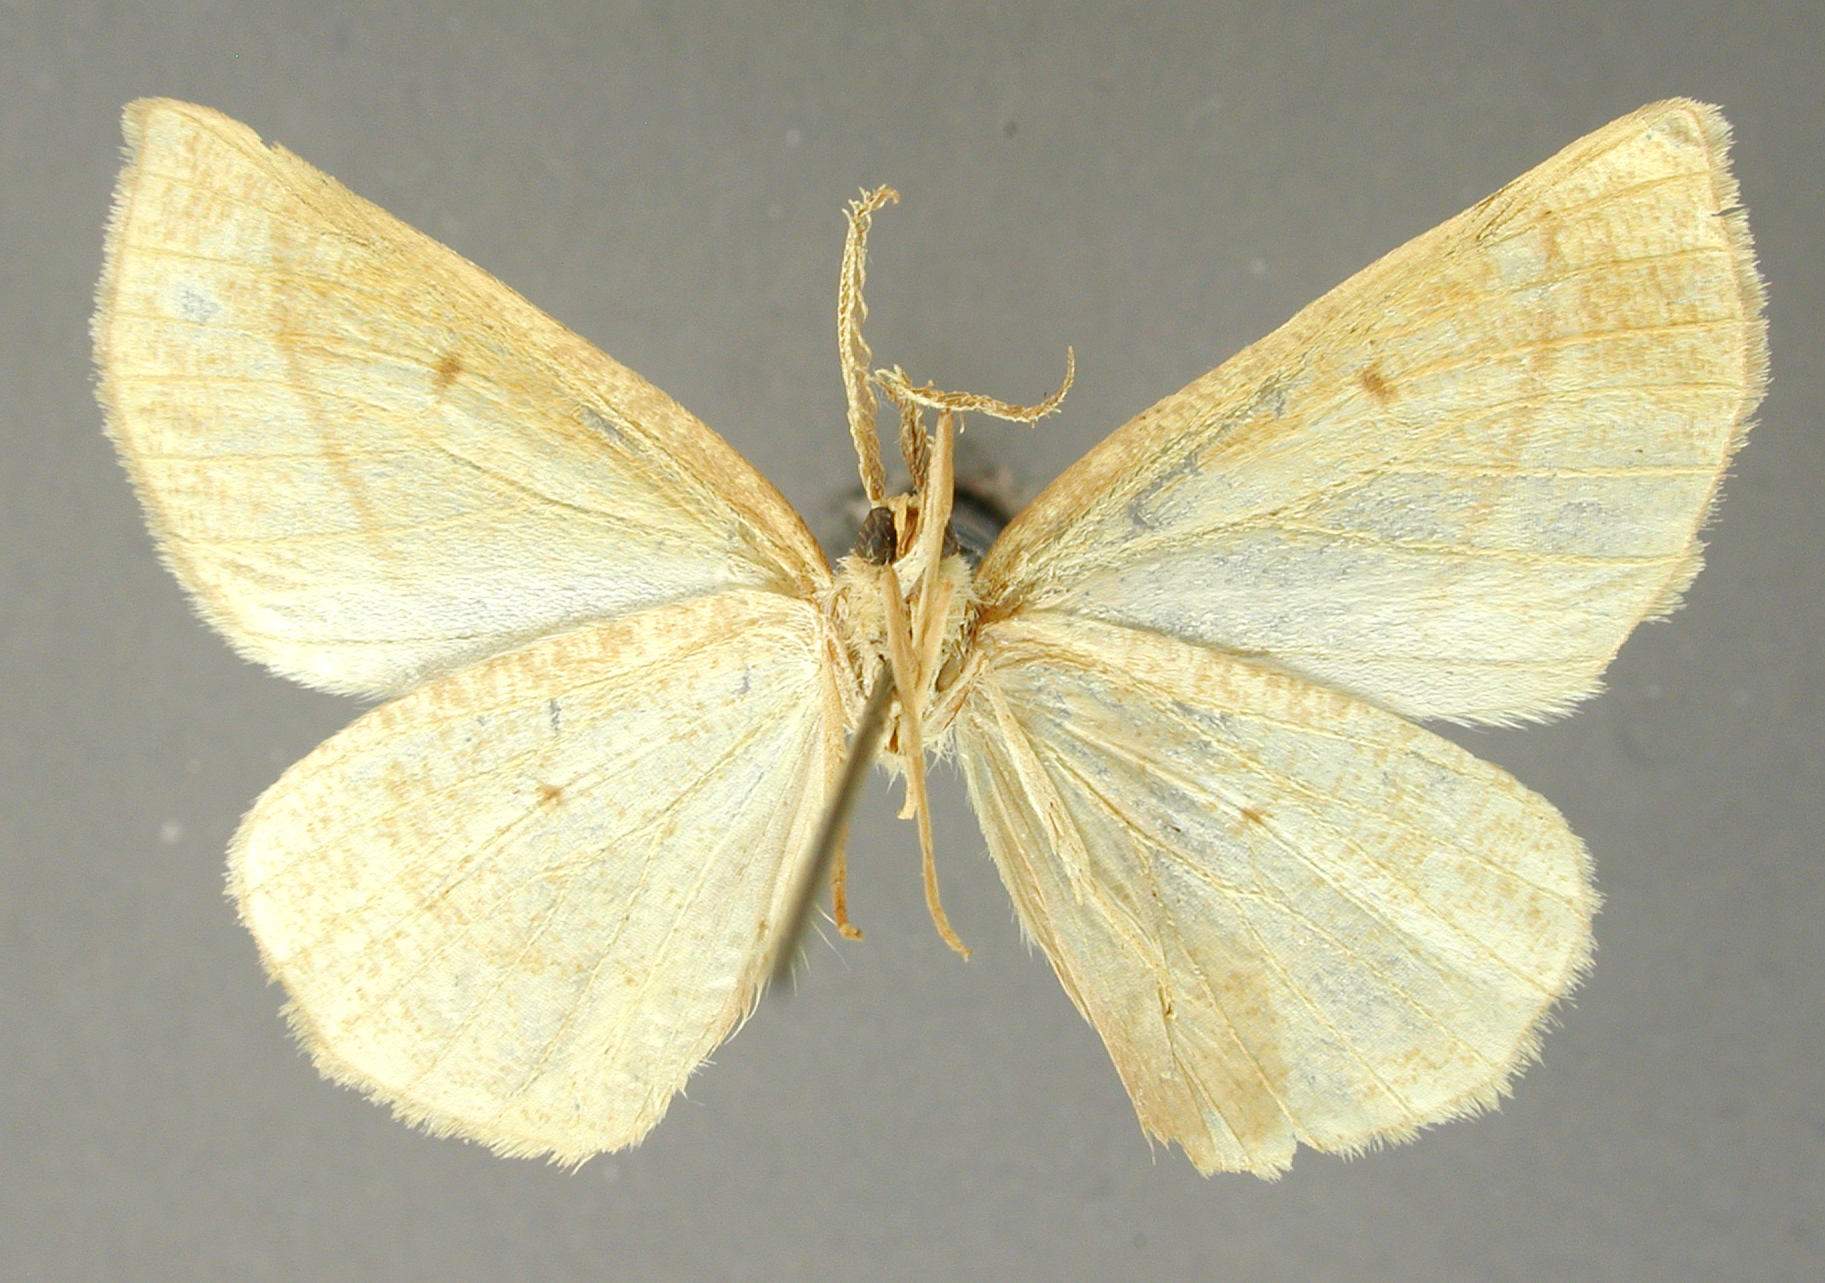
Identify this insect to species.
Apicia entochyna
